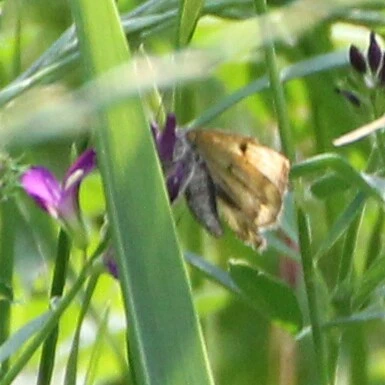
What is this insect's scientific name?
Euclidia glyphica
